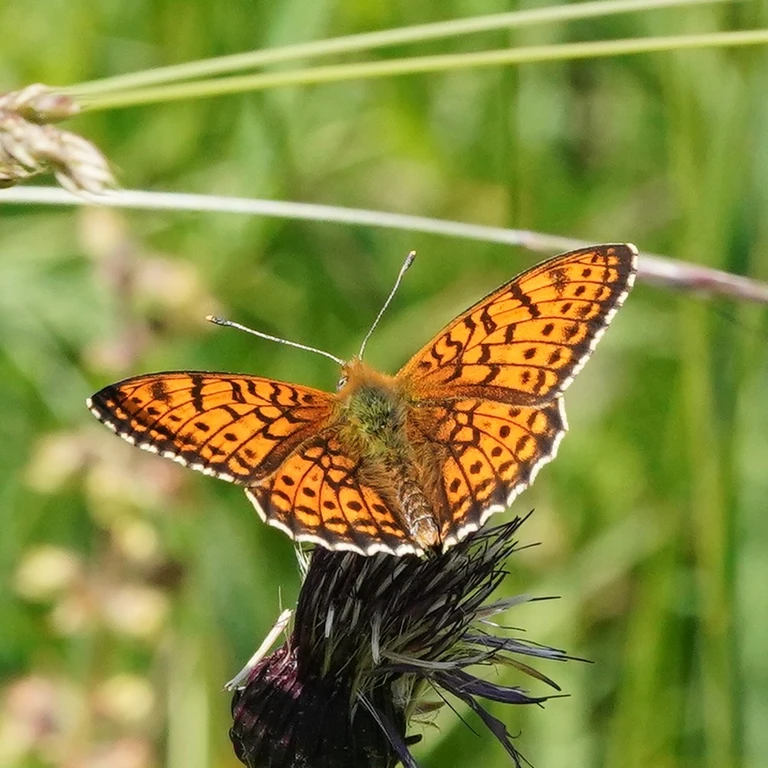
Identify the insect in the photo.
Brenthis hecate
